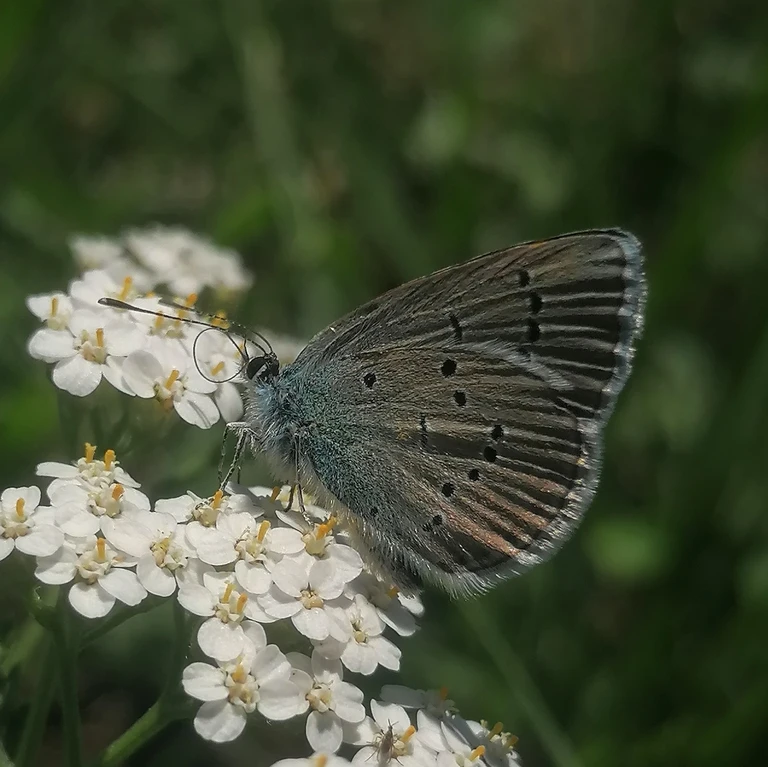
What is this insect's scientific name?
Cyaniris semiargus
